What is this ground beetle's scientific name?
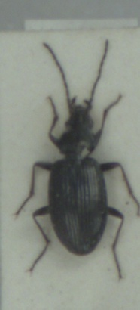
Bembidion tibiale
